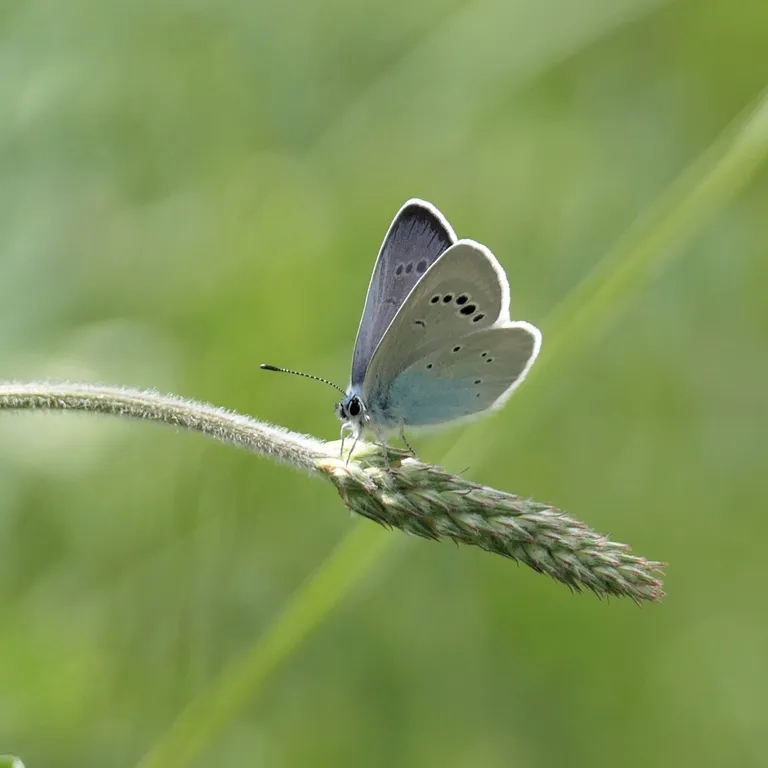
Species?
Glaucopsyche alexis
